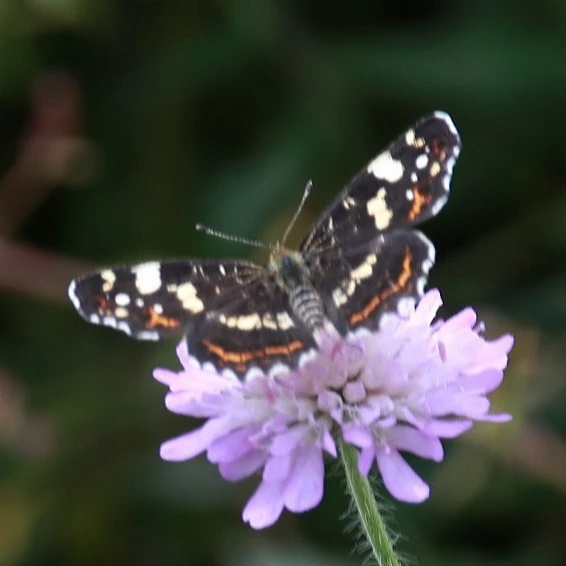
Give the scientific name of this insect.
Araschnia levana
